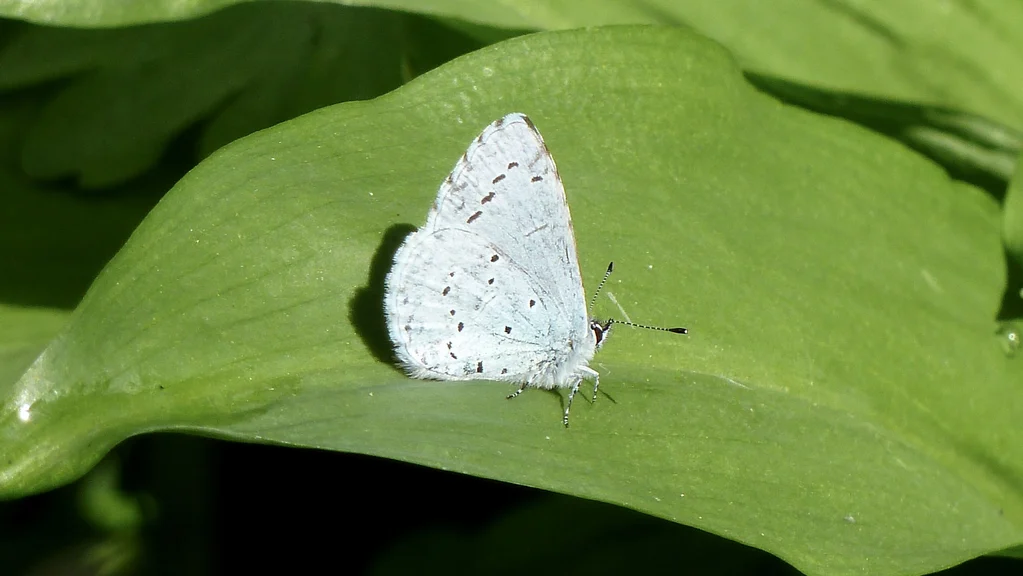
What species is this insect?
Celastrina argiolus
